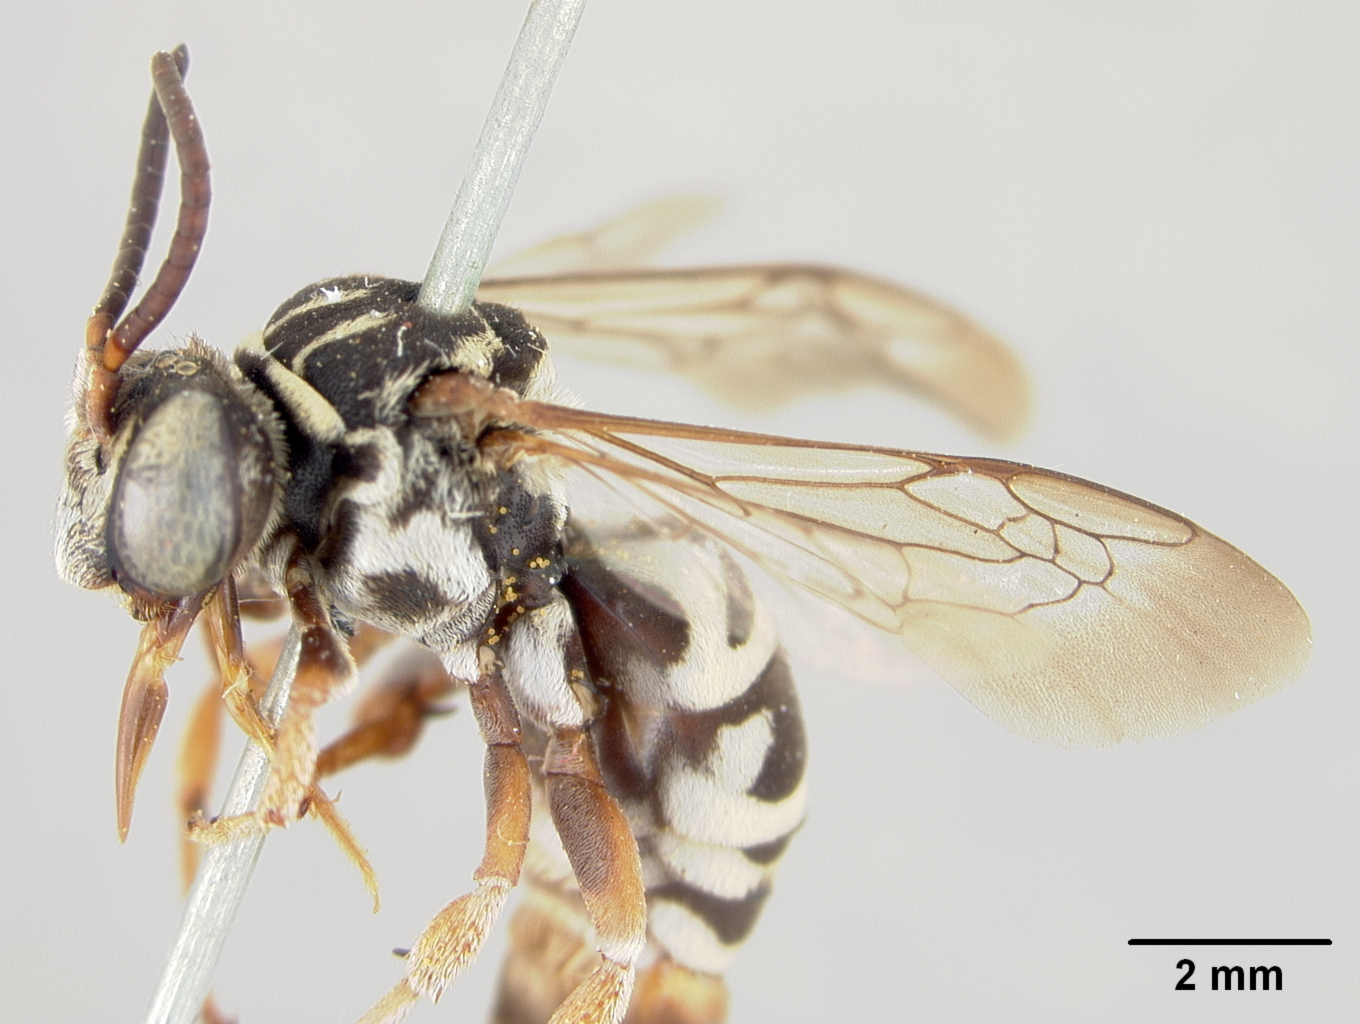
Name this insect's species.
Triepeolus sublunatus
